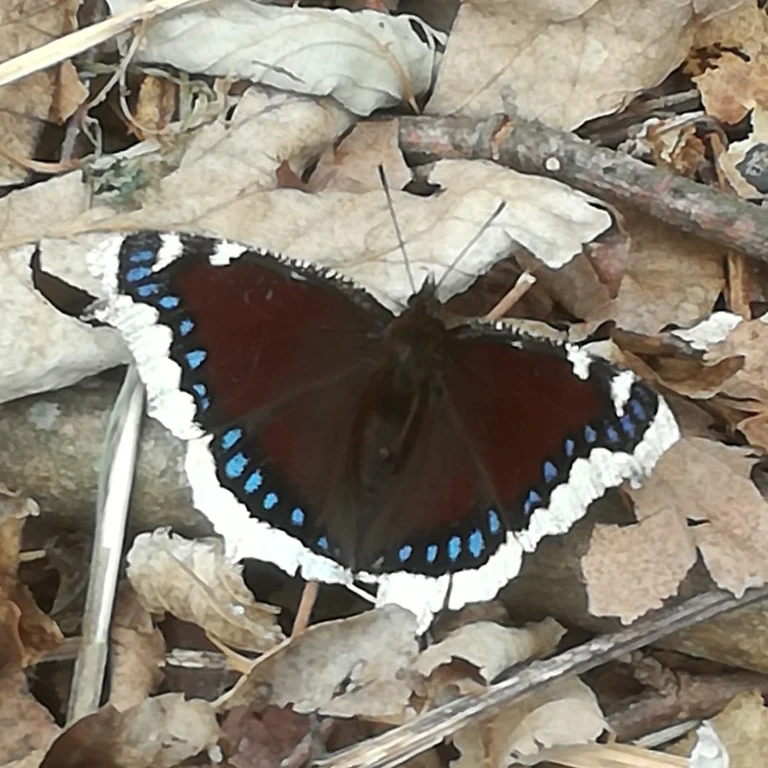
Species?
Nymphalis antiopa
